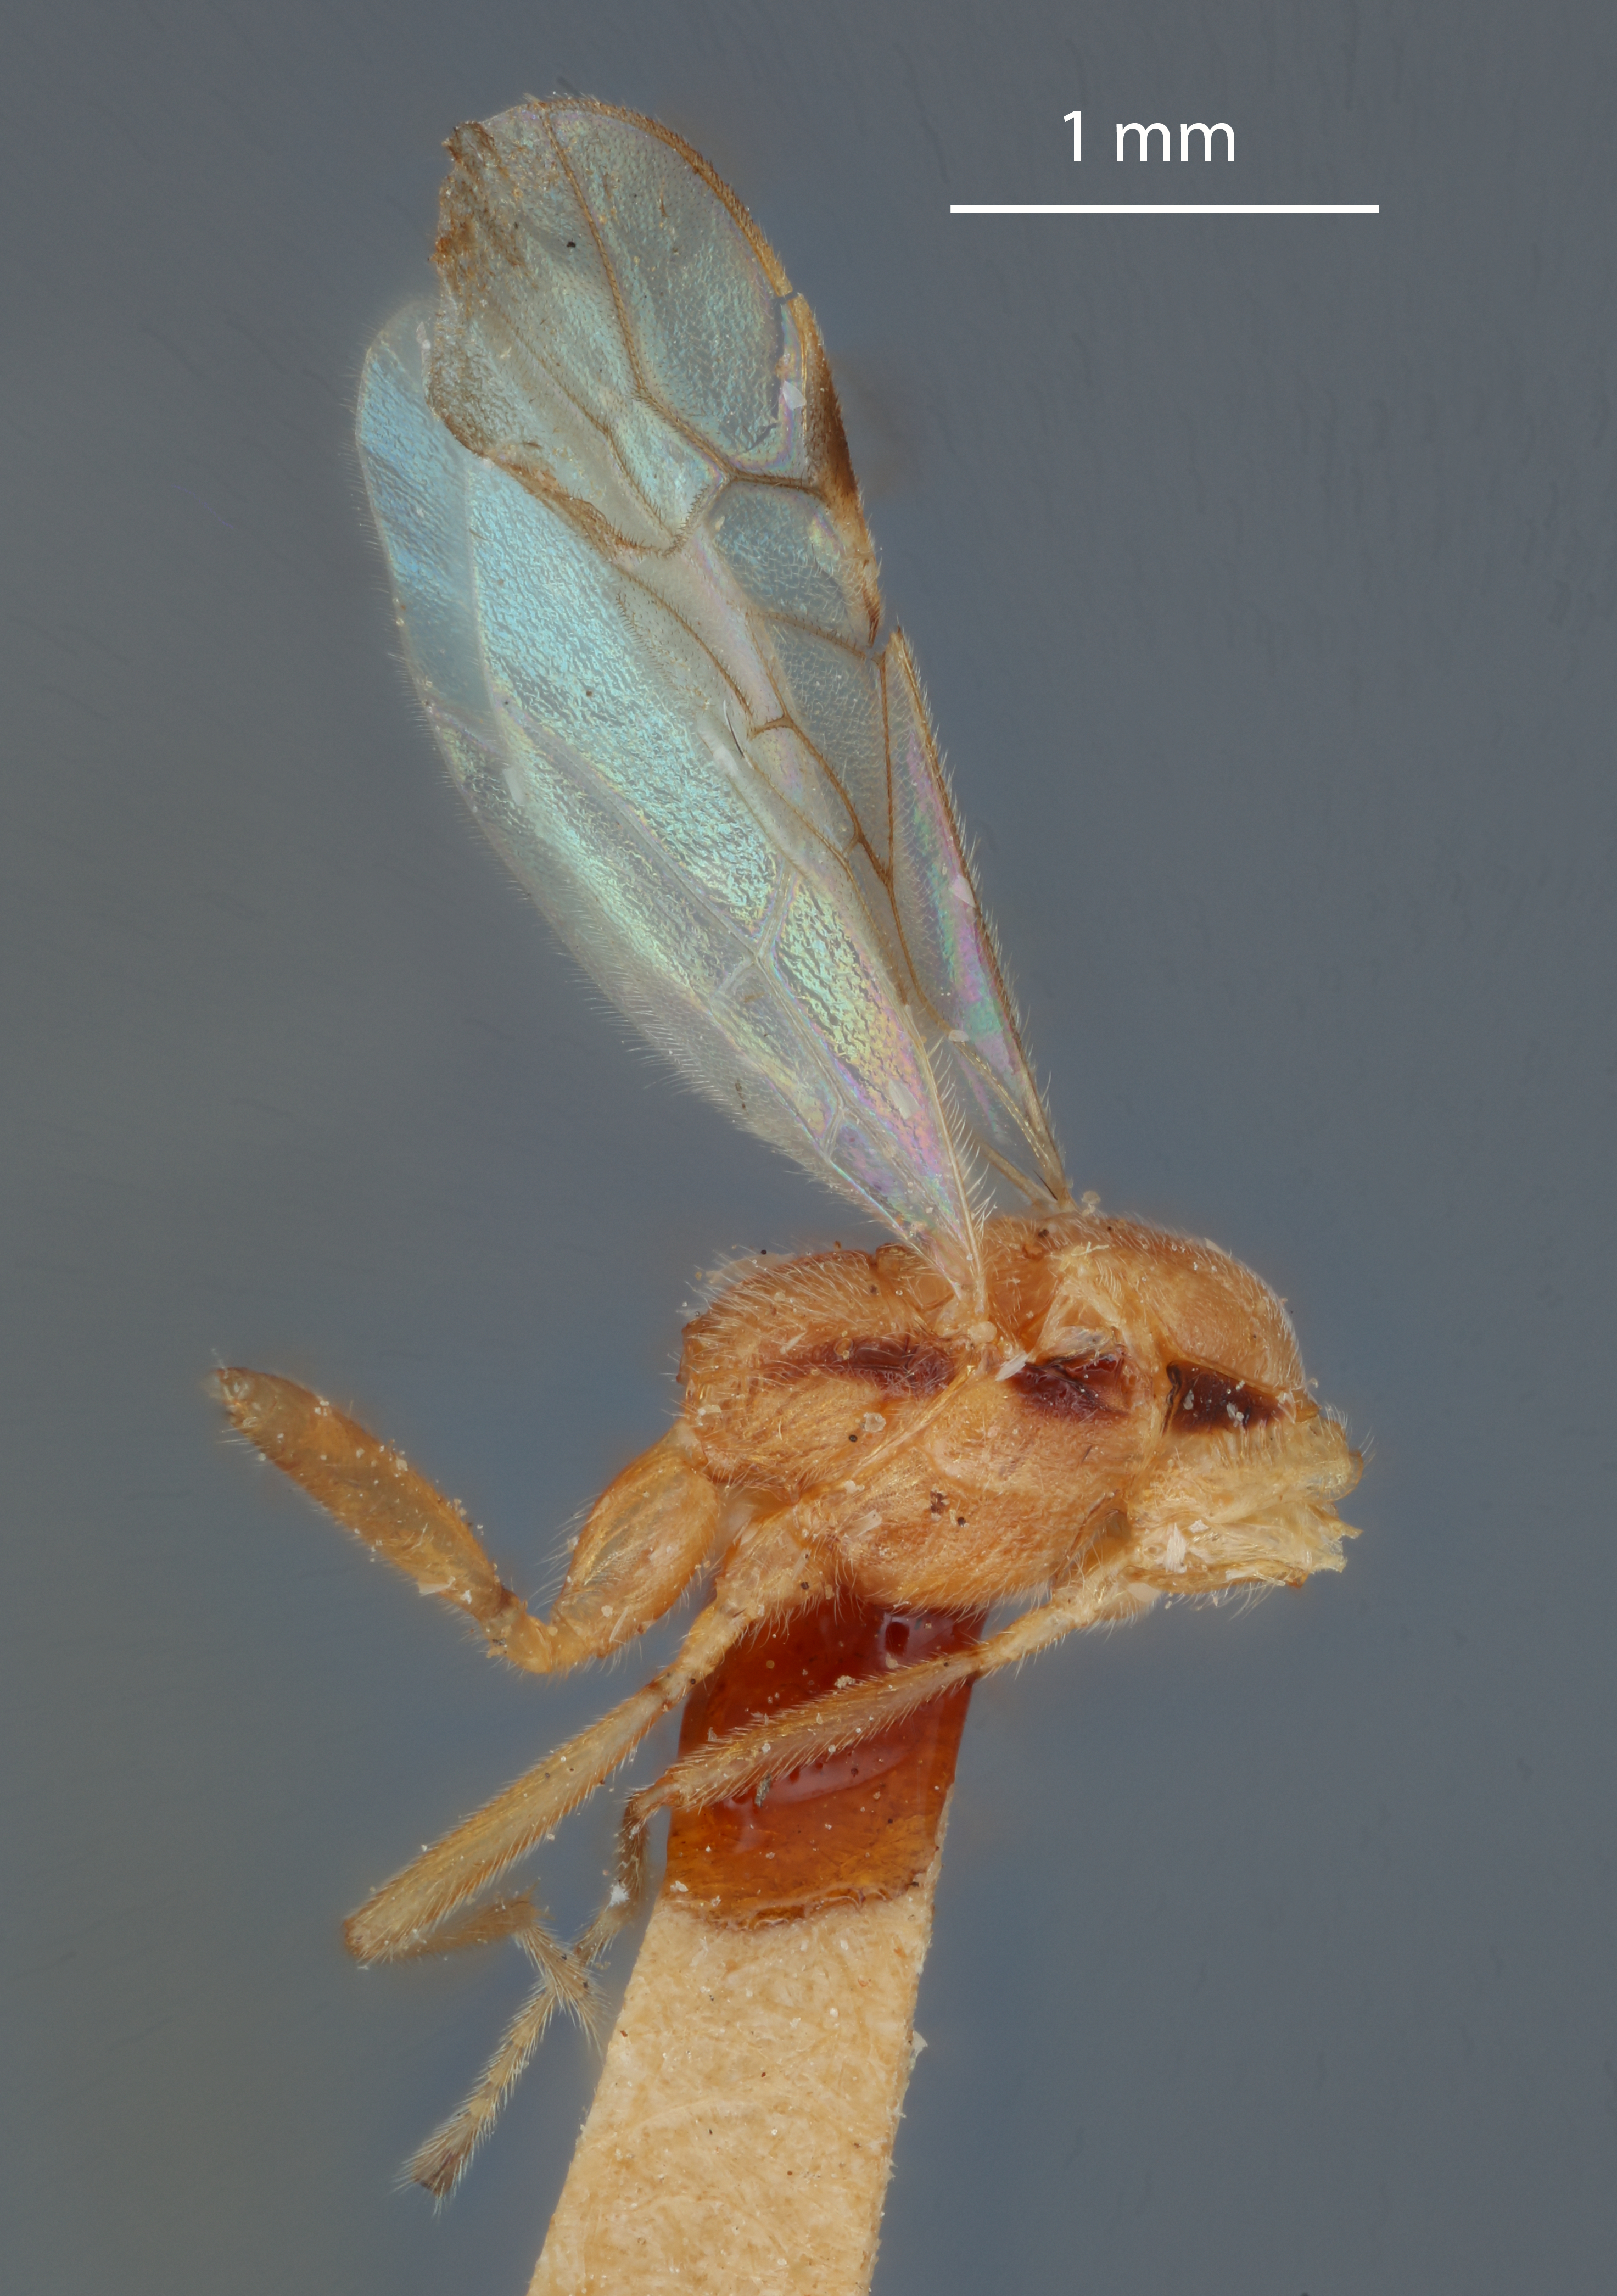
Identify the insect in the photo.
Rhogas mimicus
